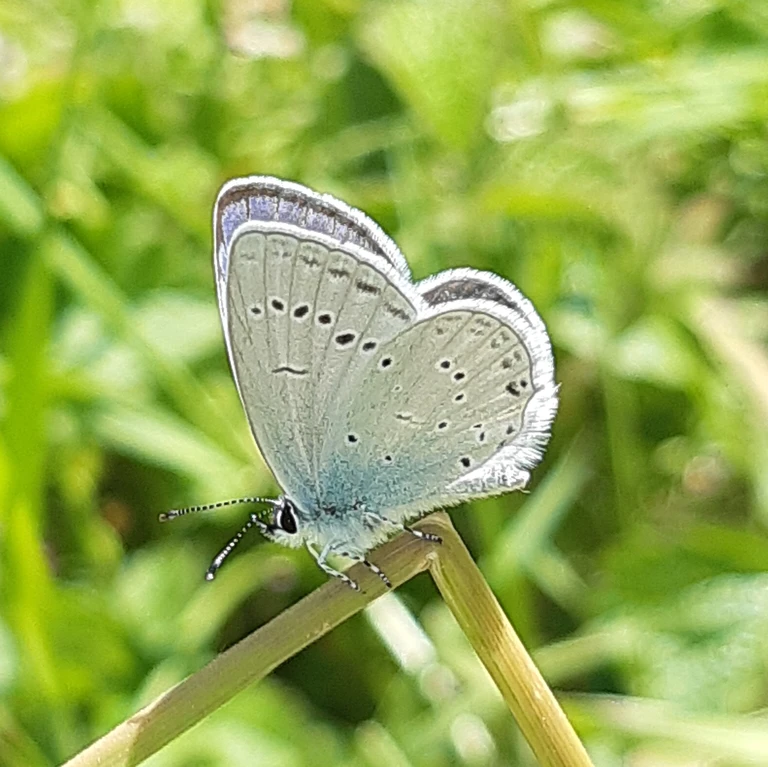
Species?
Cupido decolorata (also Elkalyce decolorata)
